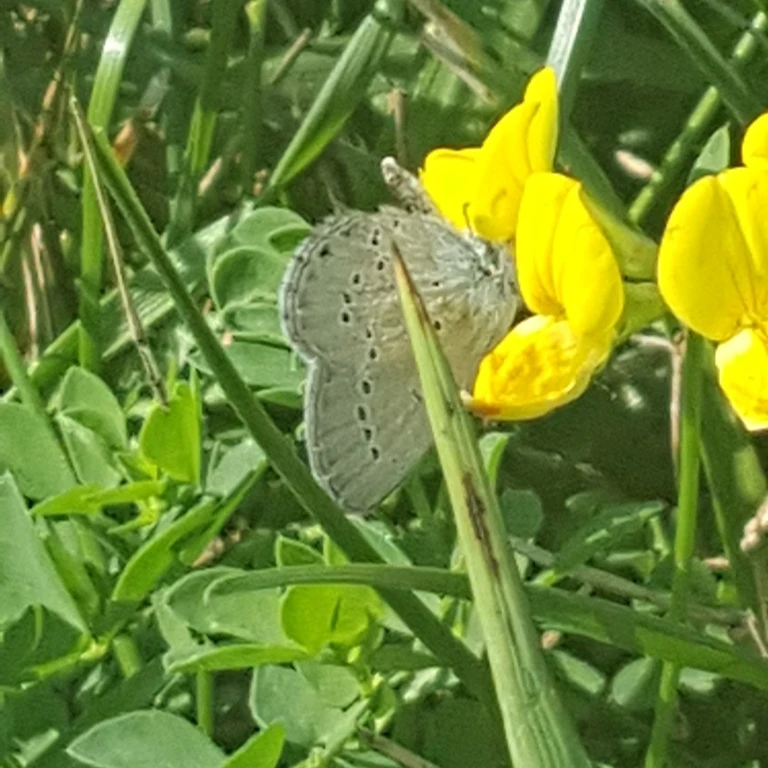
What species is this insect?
Cupido minimus
